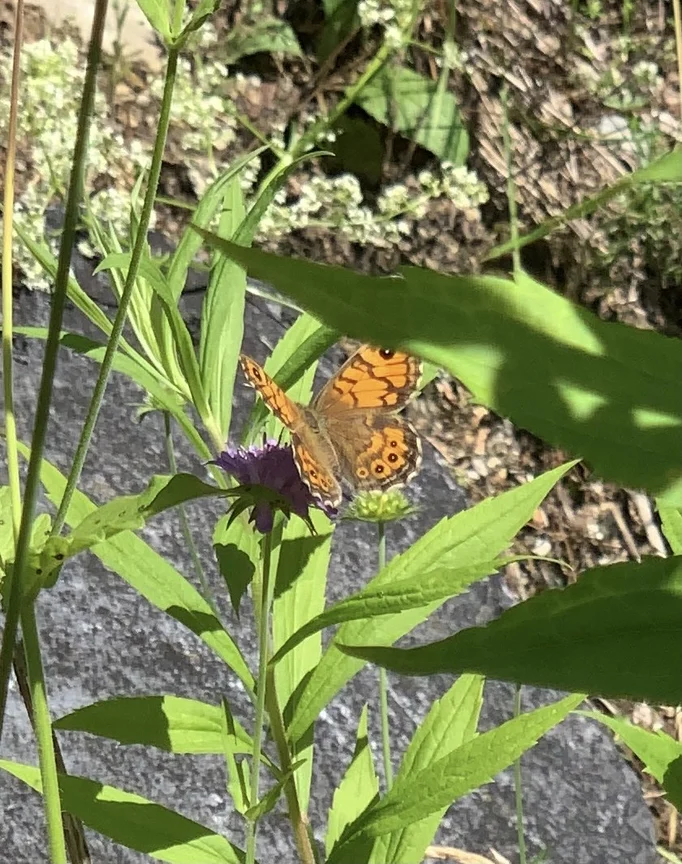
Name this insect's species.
Lasiommata megera (also Pararge megera)
